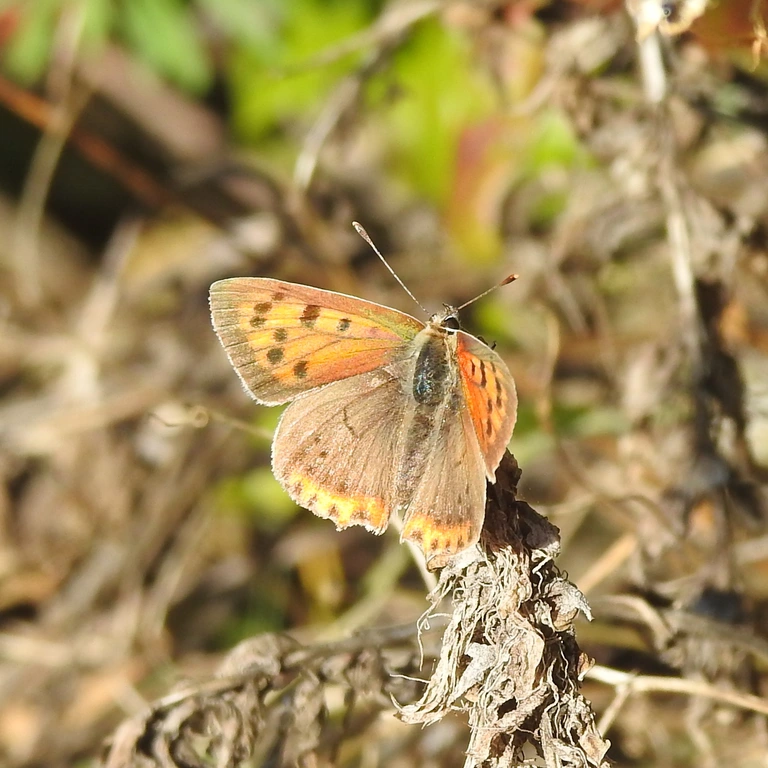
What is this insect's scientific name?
Lycaena phlaeas
